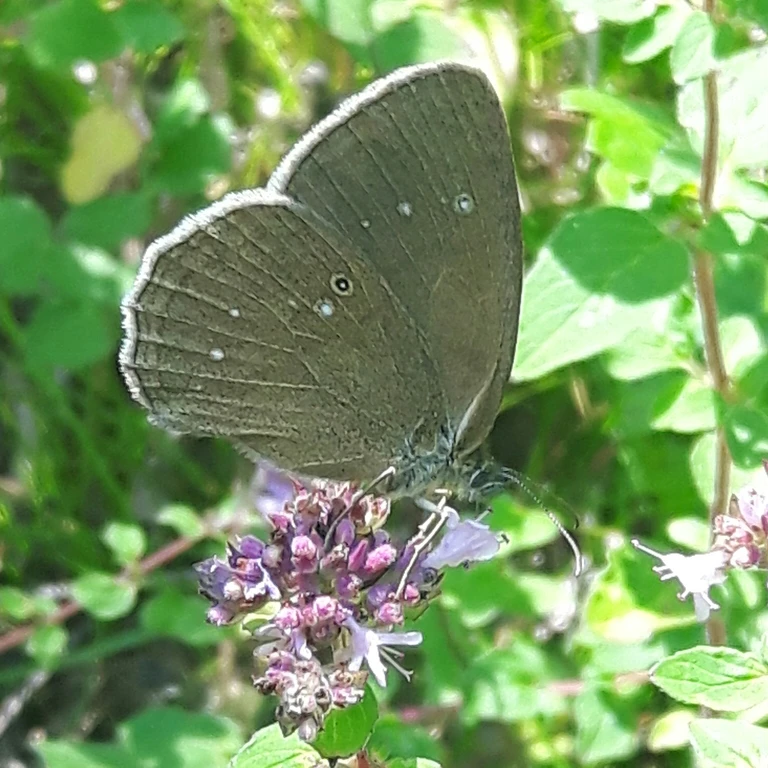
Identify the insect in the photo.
Aphantopus hyperantus
